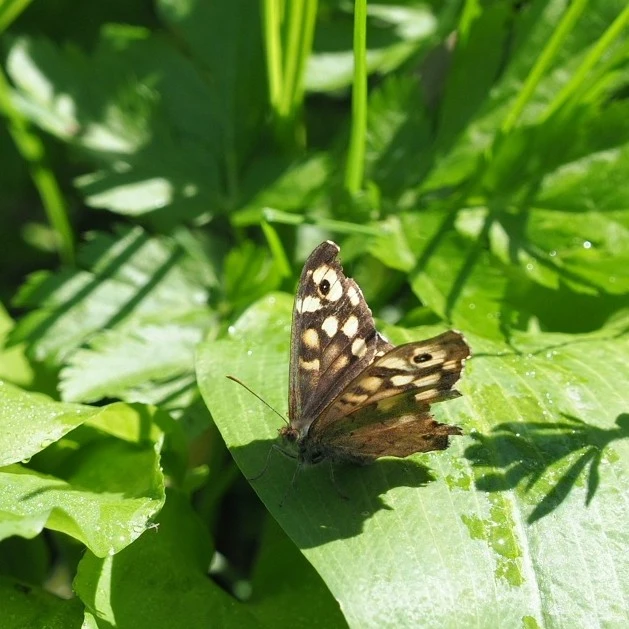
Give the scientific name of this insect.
Pararge aegeria
